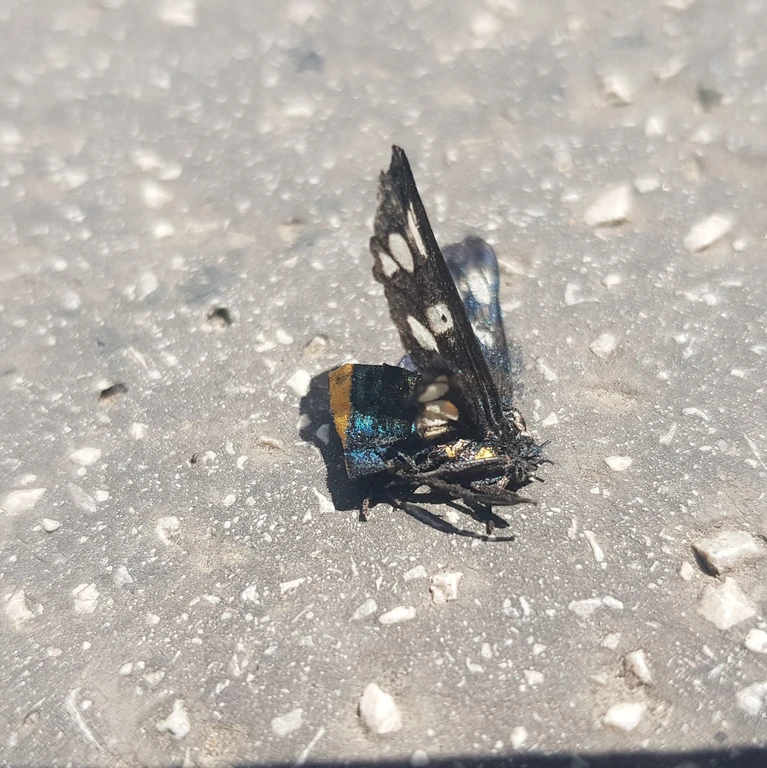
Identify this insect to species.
Amata phegea
